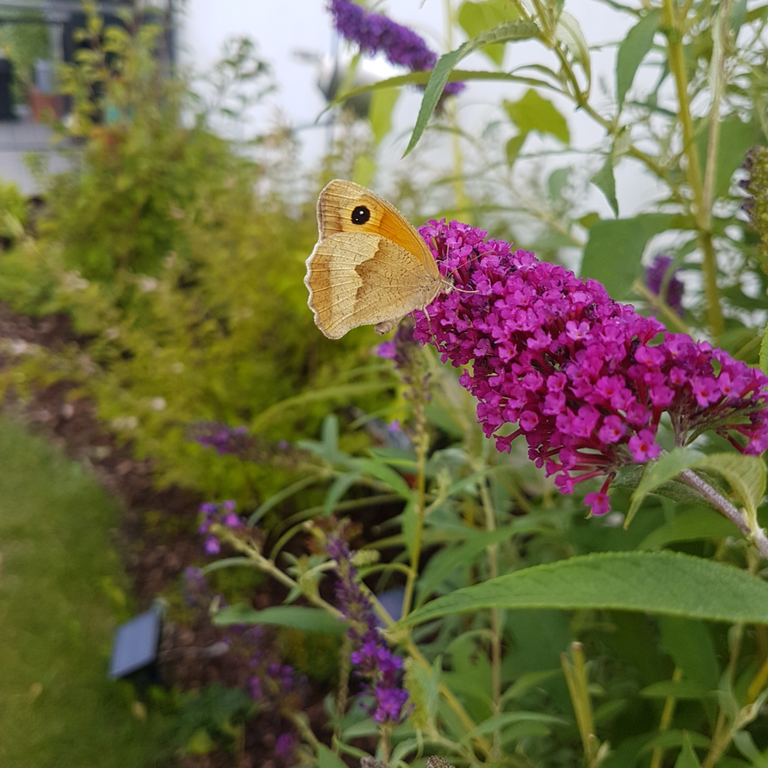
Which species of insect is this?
Maniola jurtina
